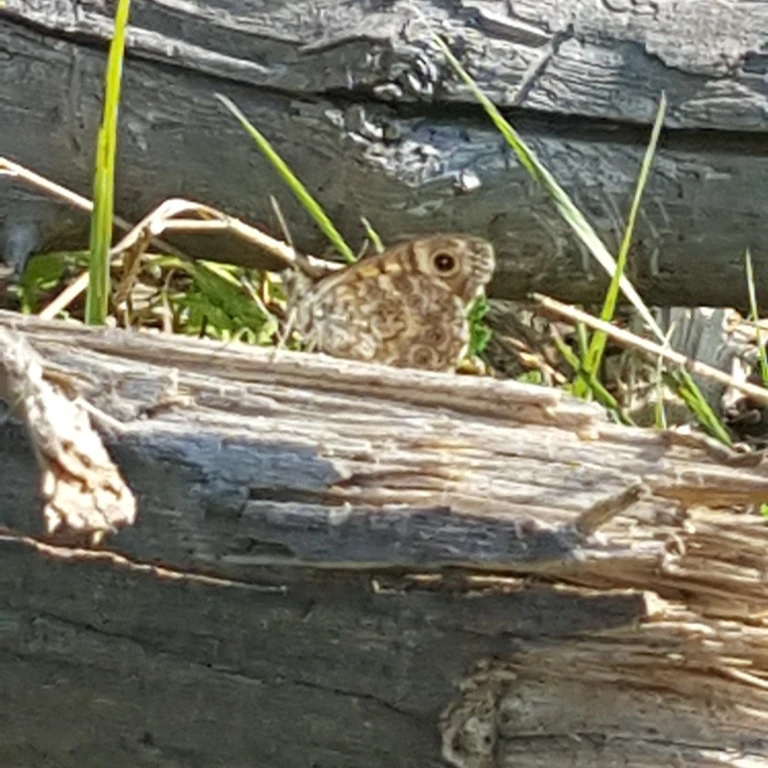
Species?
Lasiommata megera (also Pararge megera)
